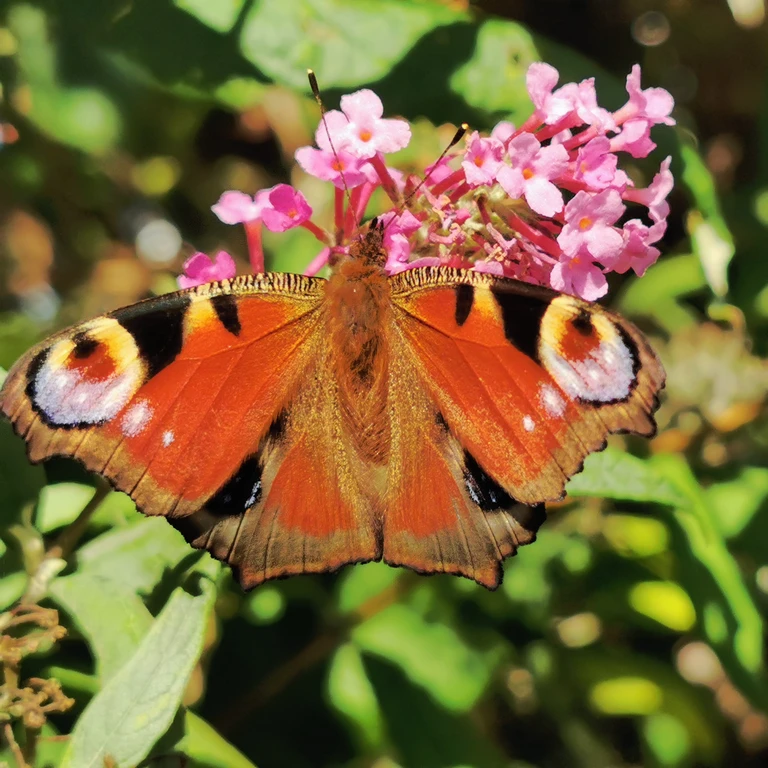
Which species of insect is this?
Aglais io
